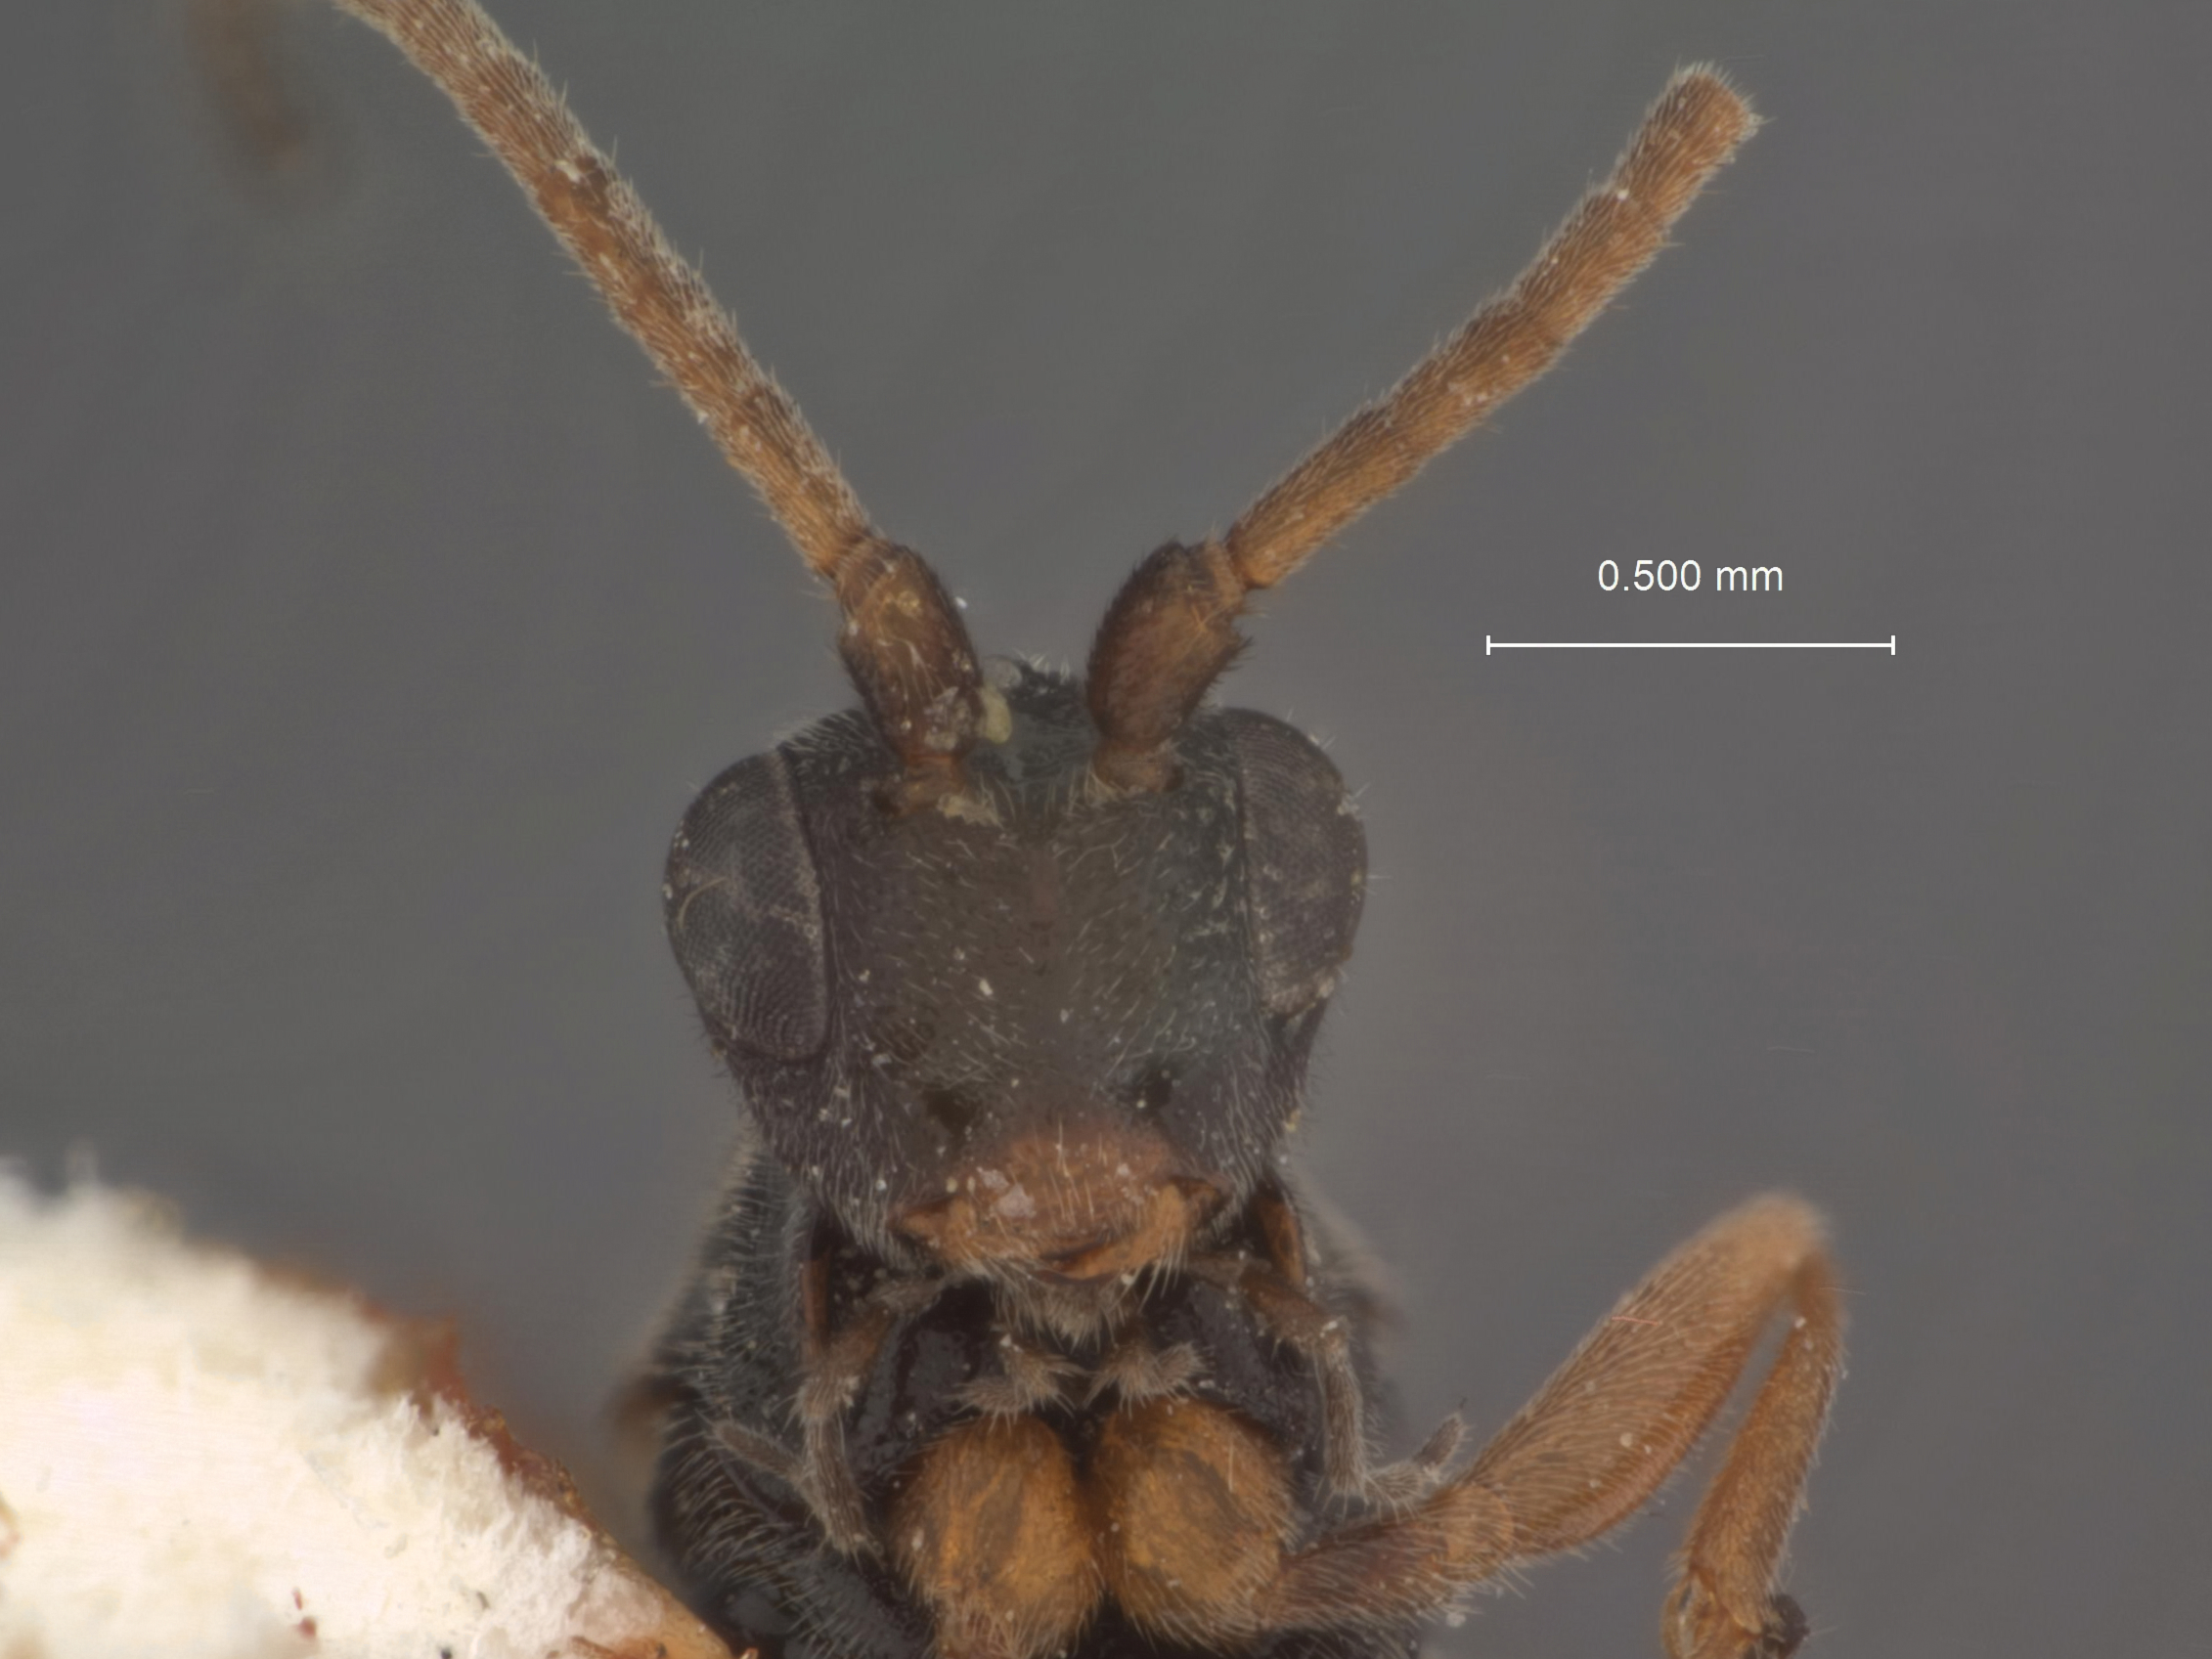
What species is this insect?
Orgilus validus
